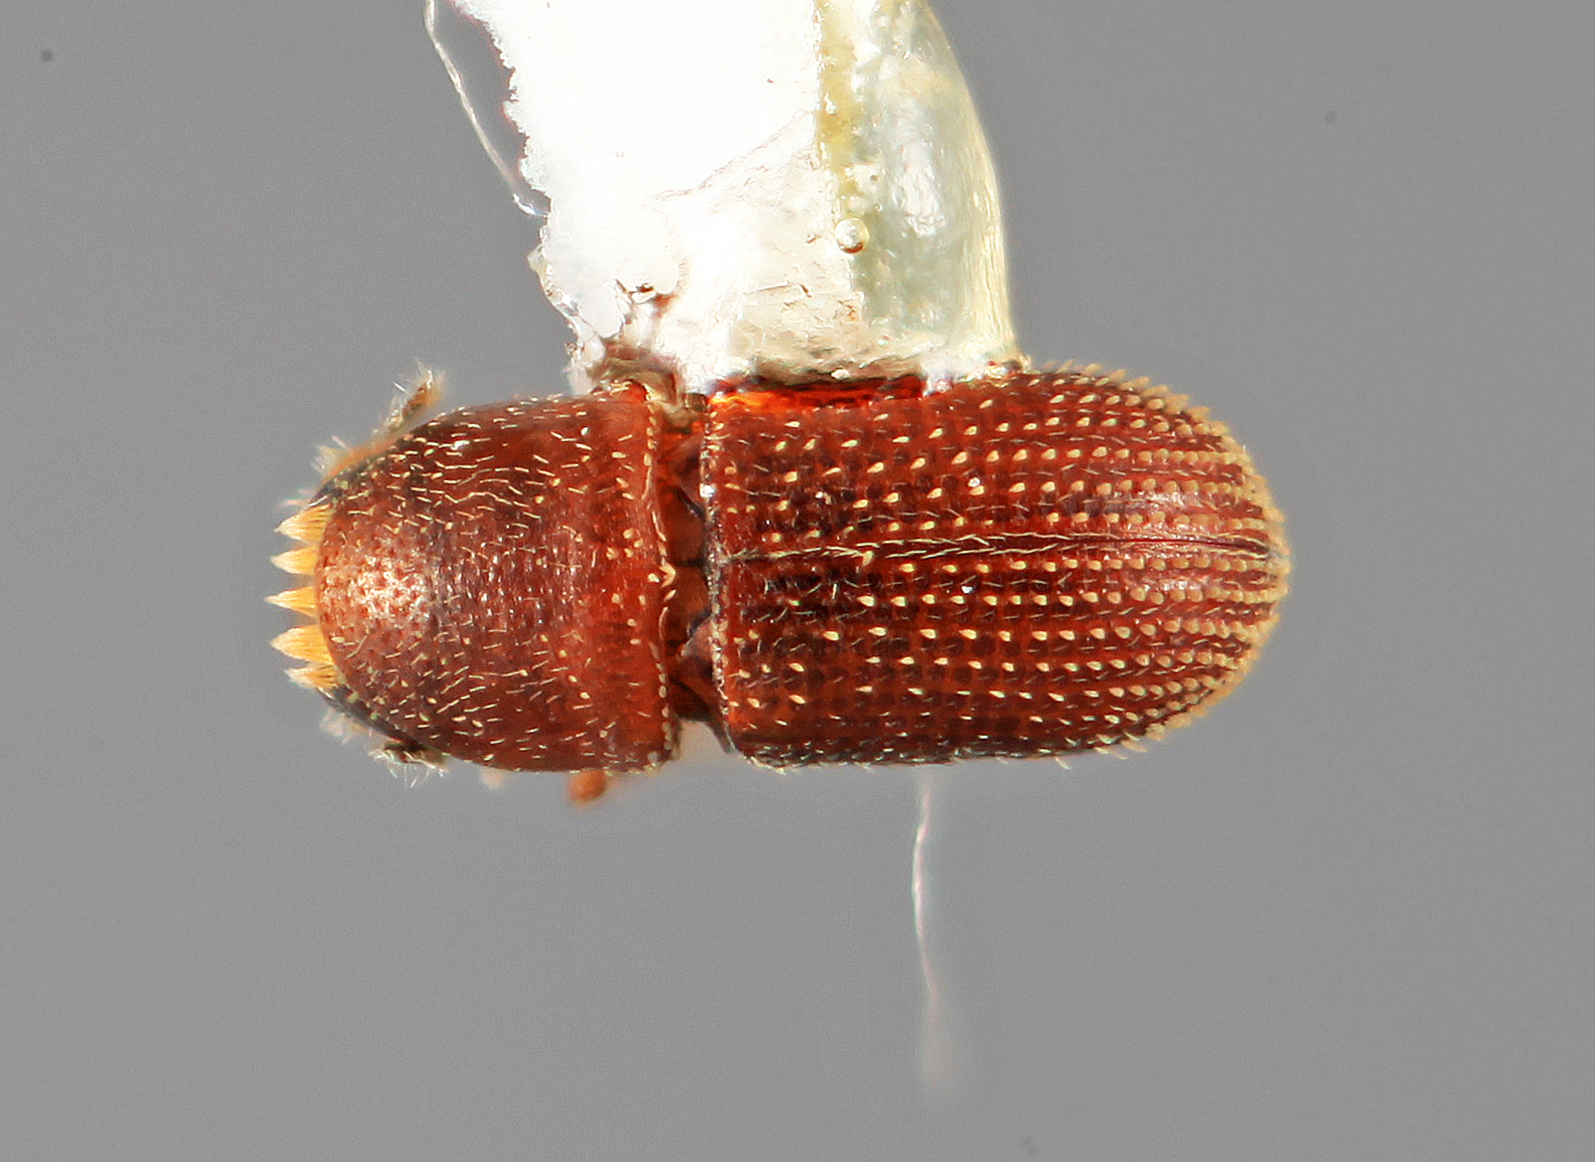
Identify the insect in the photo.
Liparthrum carapae
